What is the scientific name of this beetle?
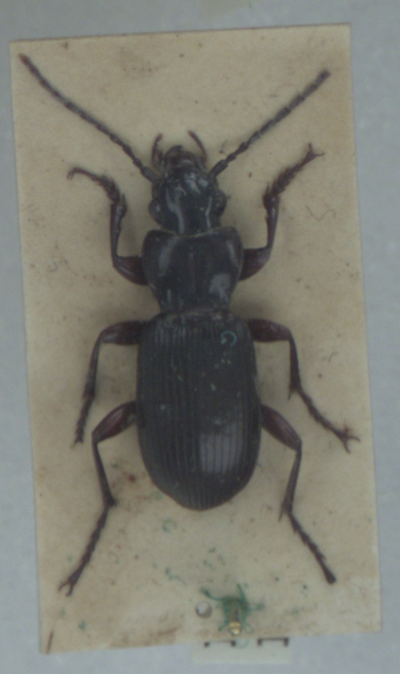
Pterostichus macer
